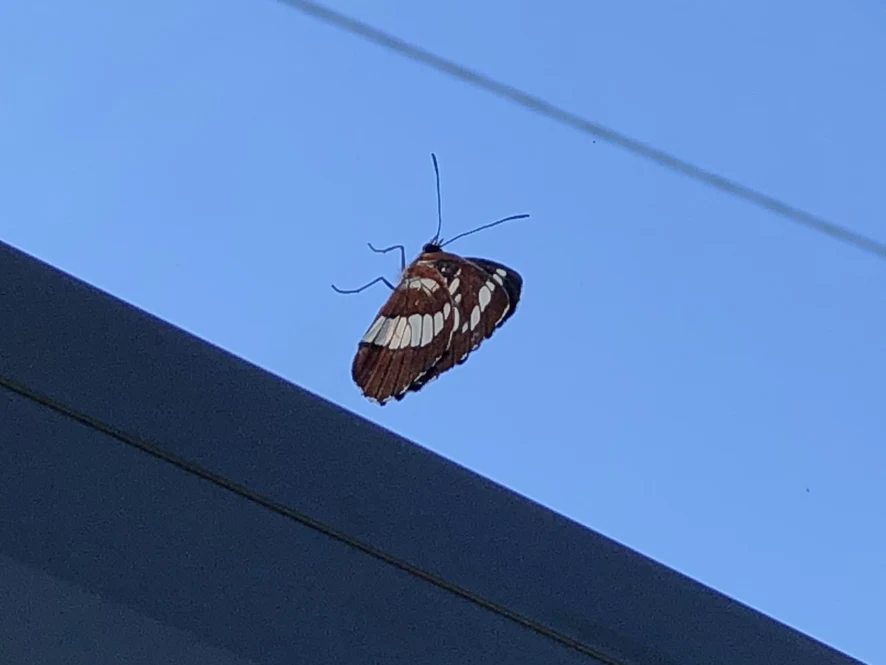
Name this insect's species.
Neptis rivularis
